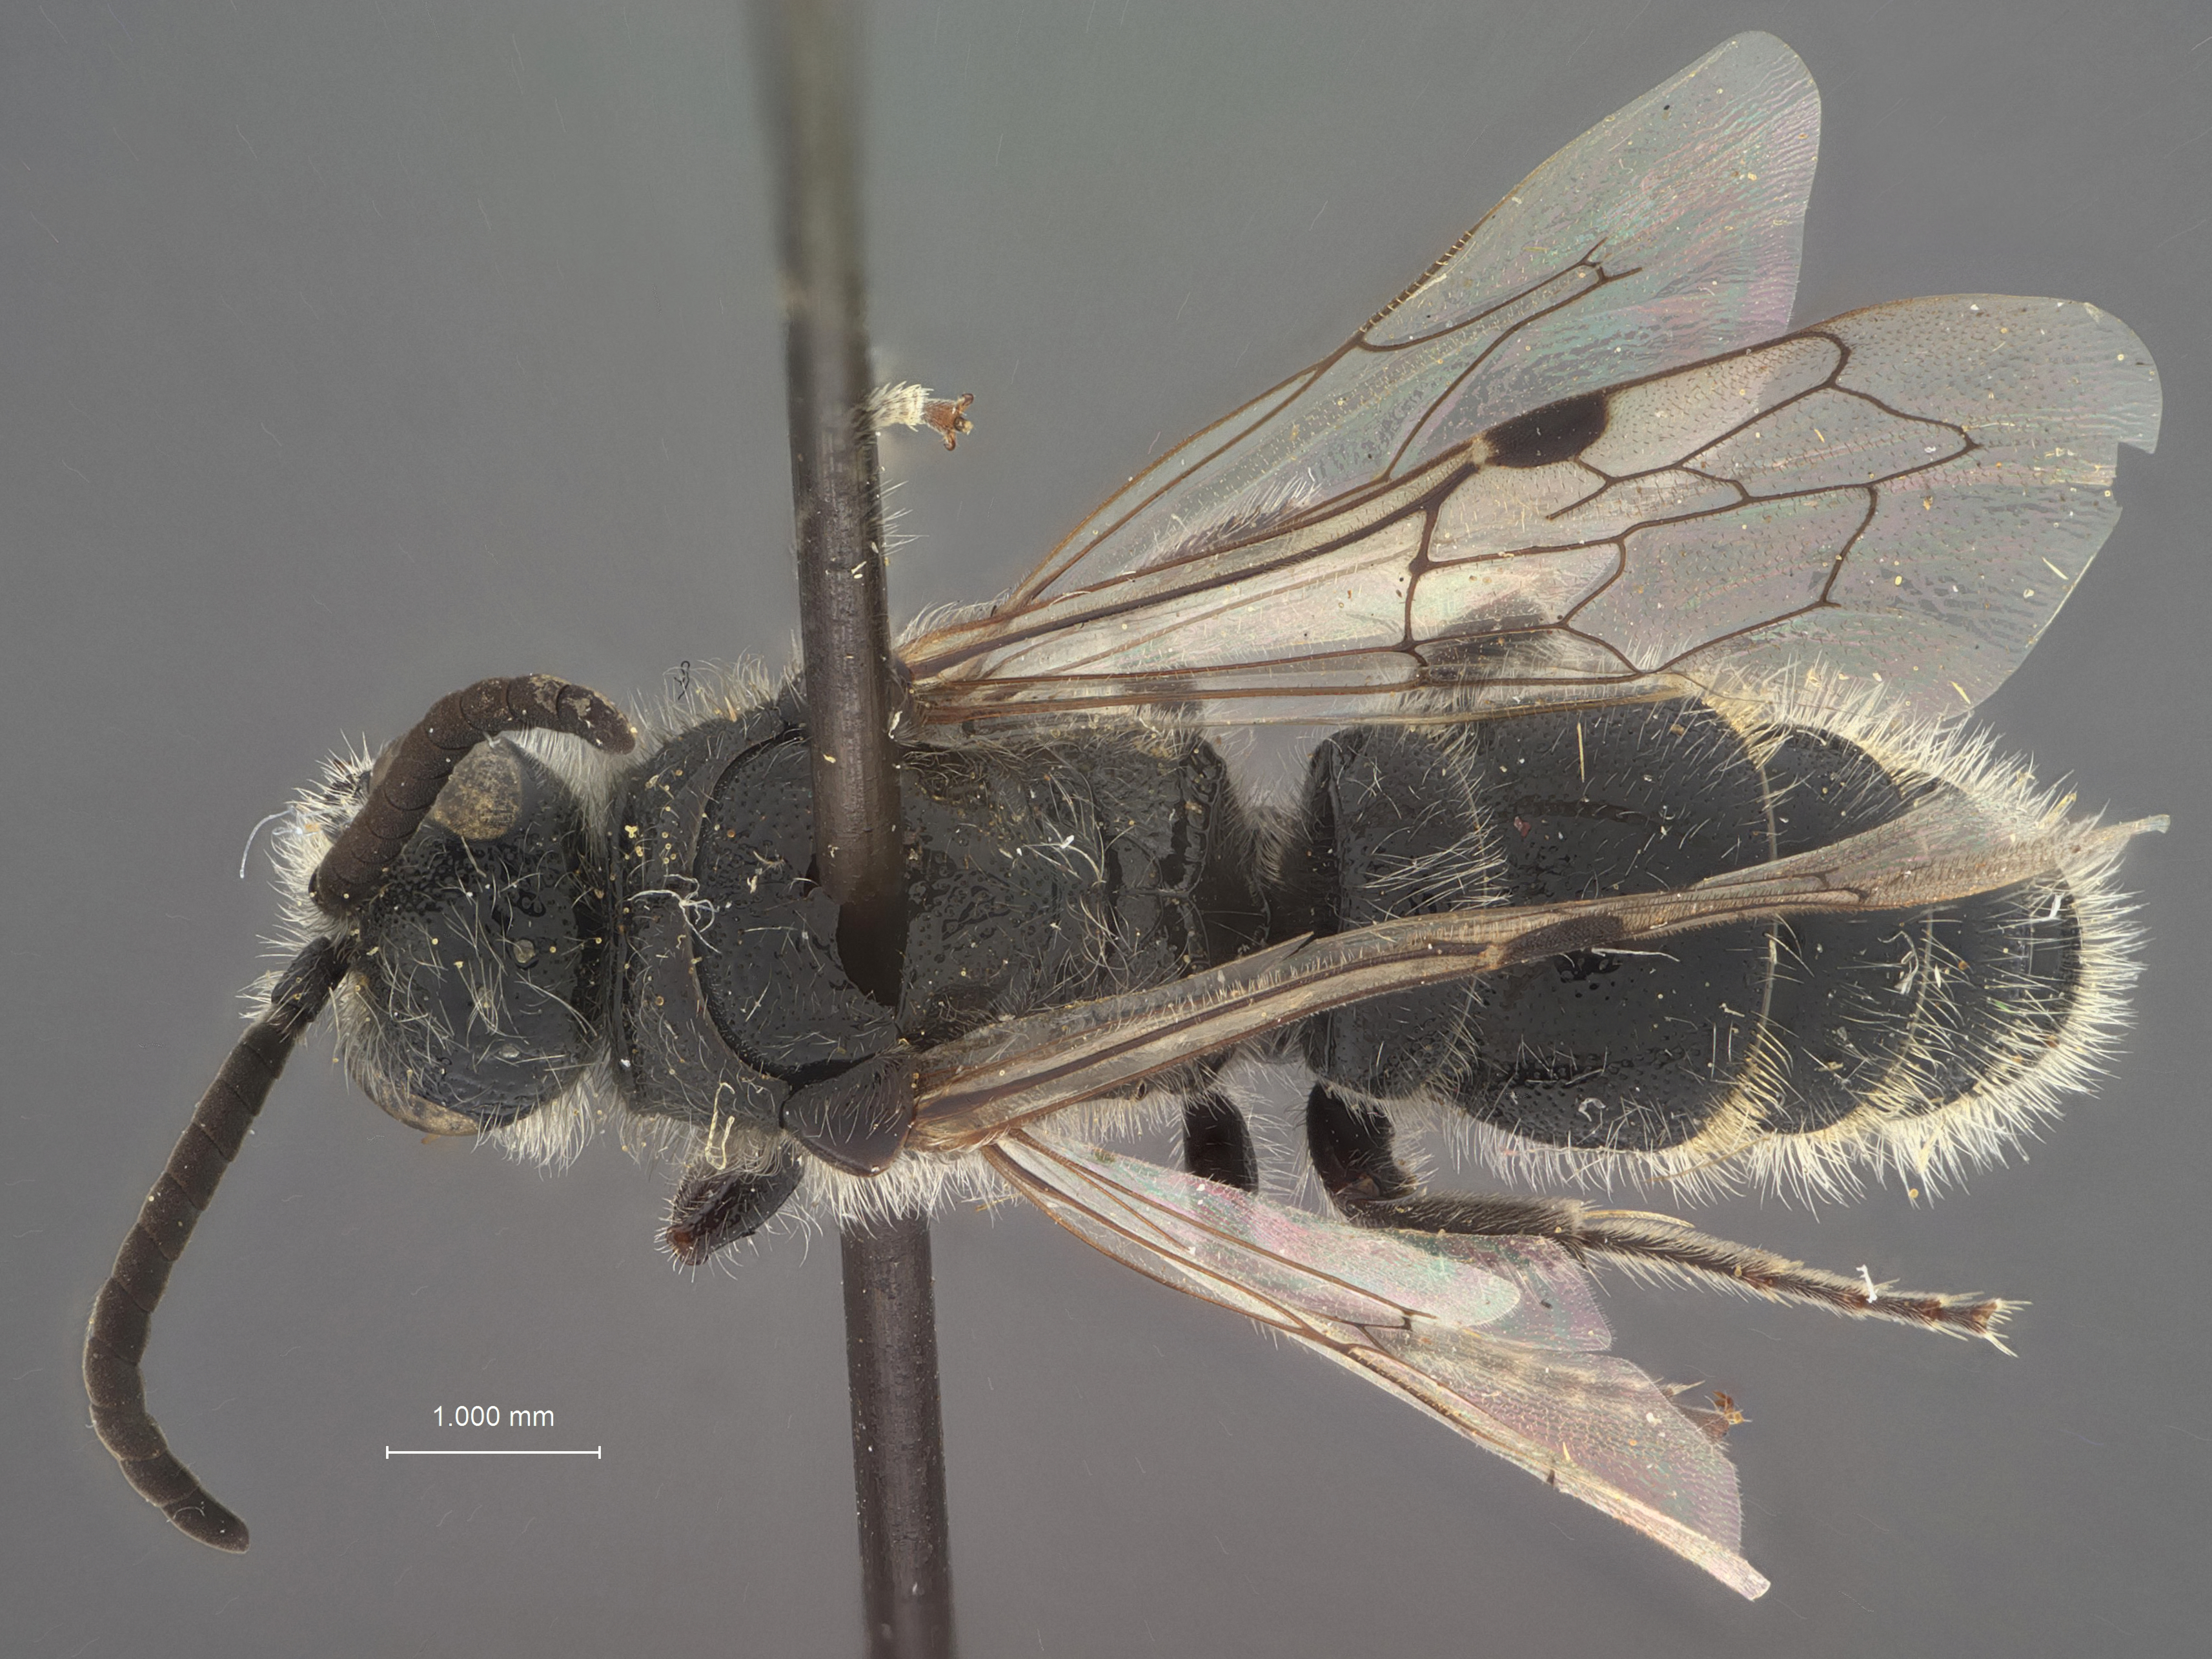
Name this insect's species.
Paratiphia lagosae
